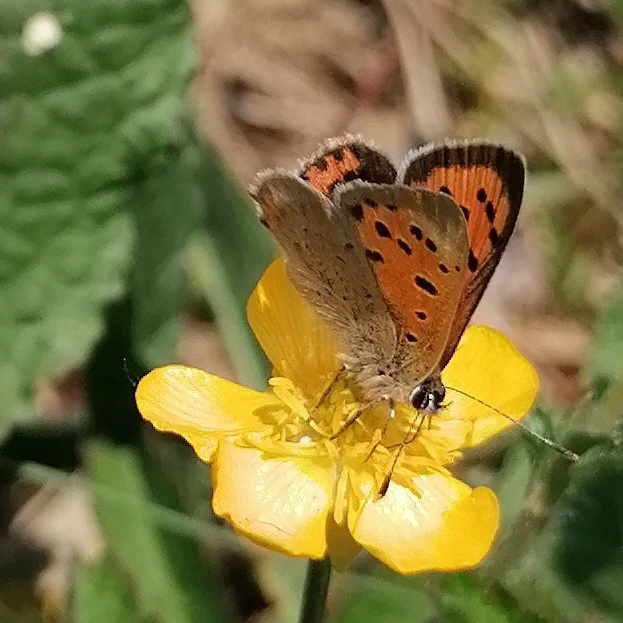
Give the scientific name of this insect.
Lycaena phlaeas
